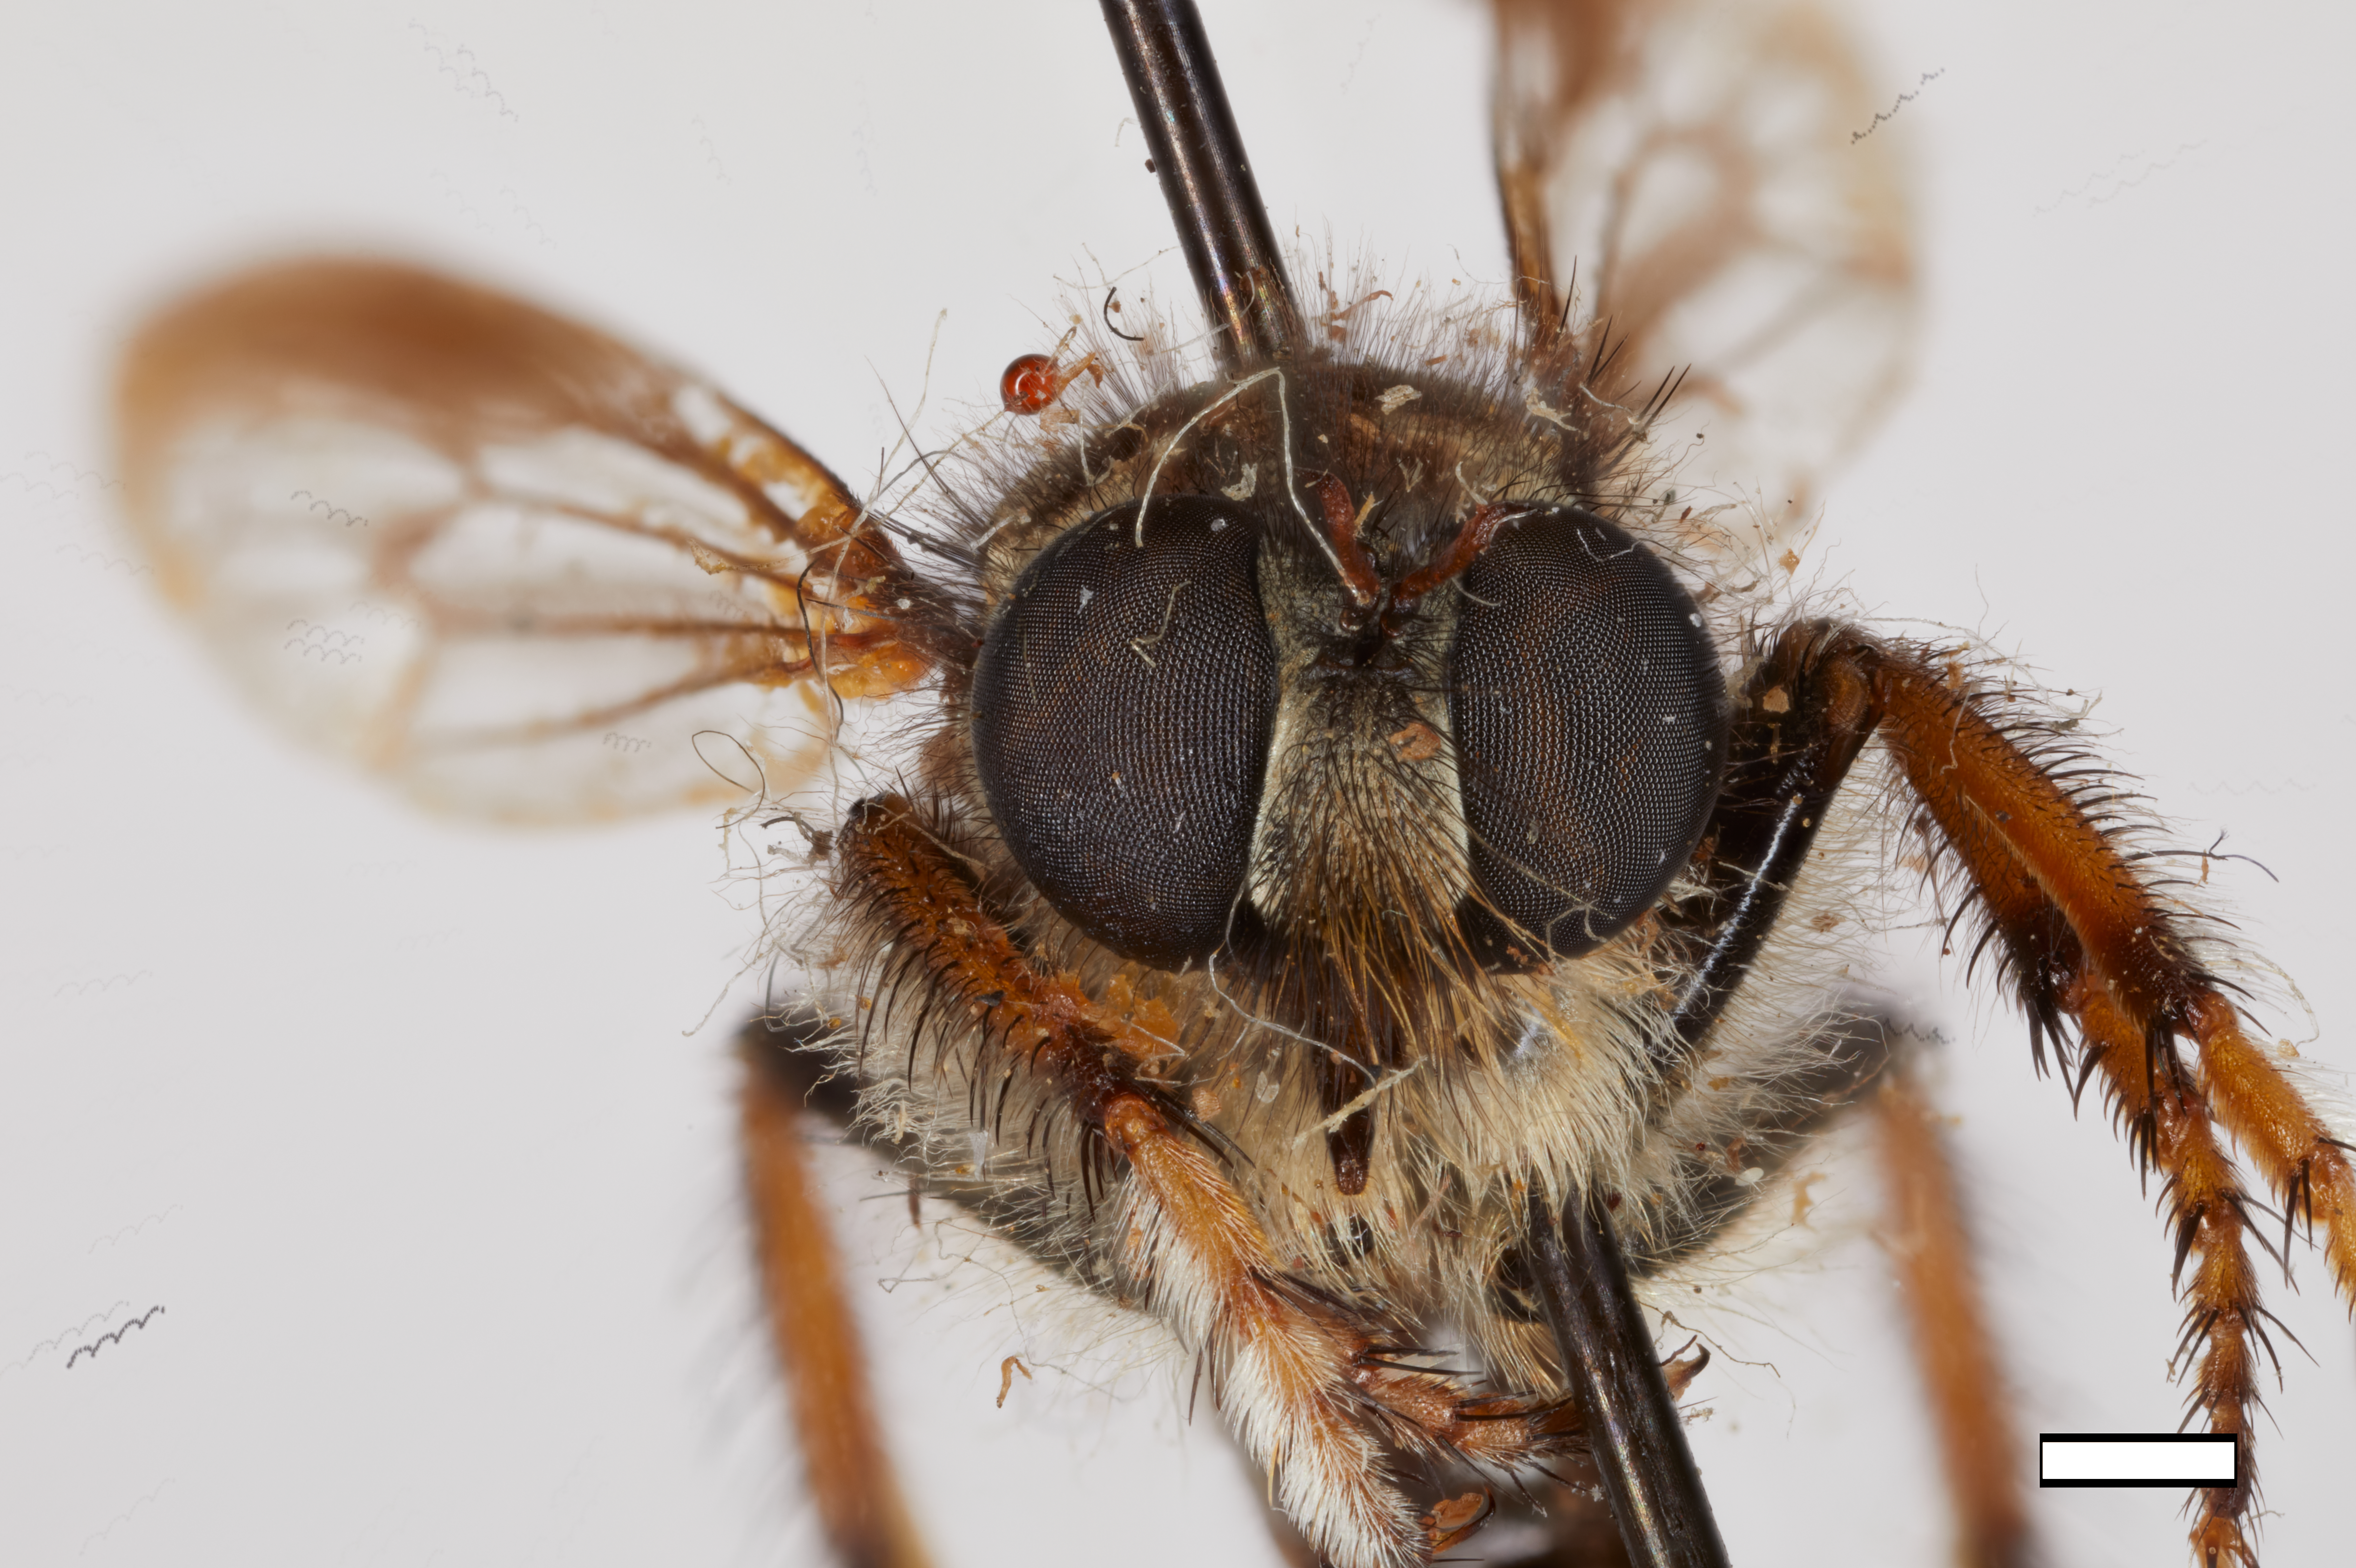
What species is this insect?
Cyrtopogon pulcher
